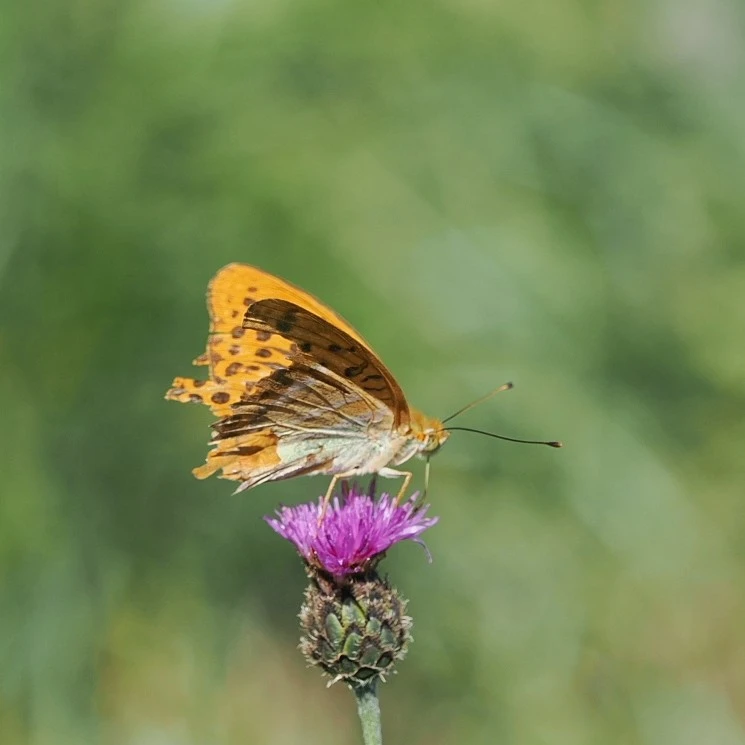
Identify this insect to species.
Argynnis paphia
